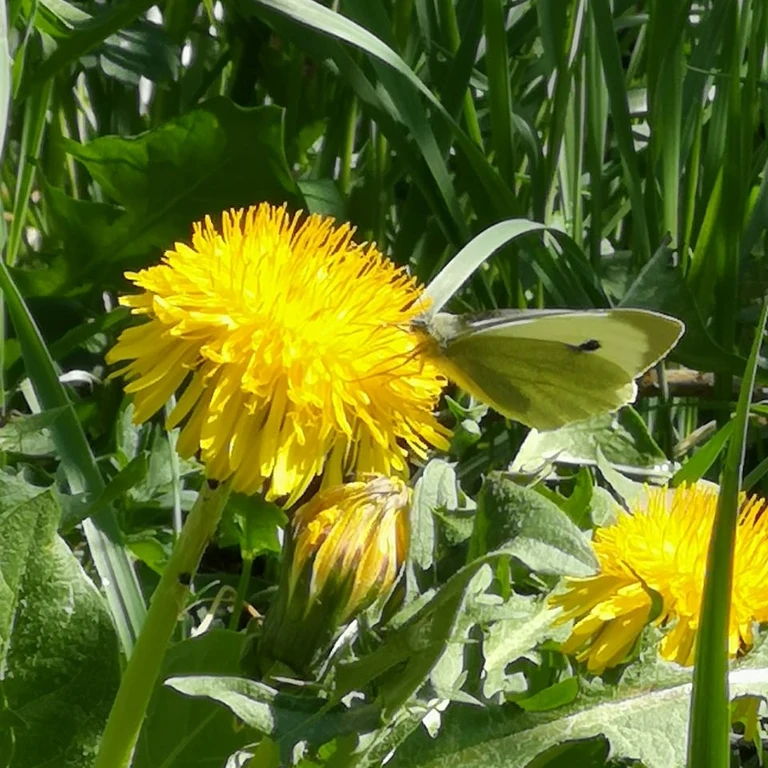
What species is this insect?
Pieris brassicae
